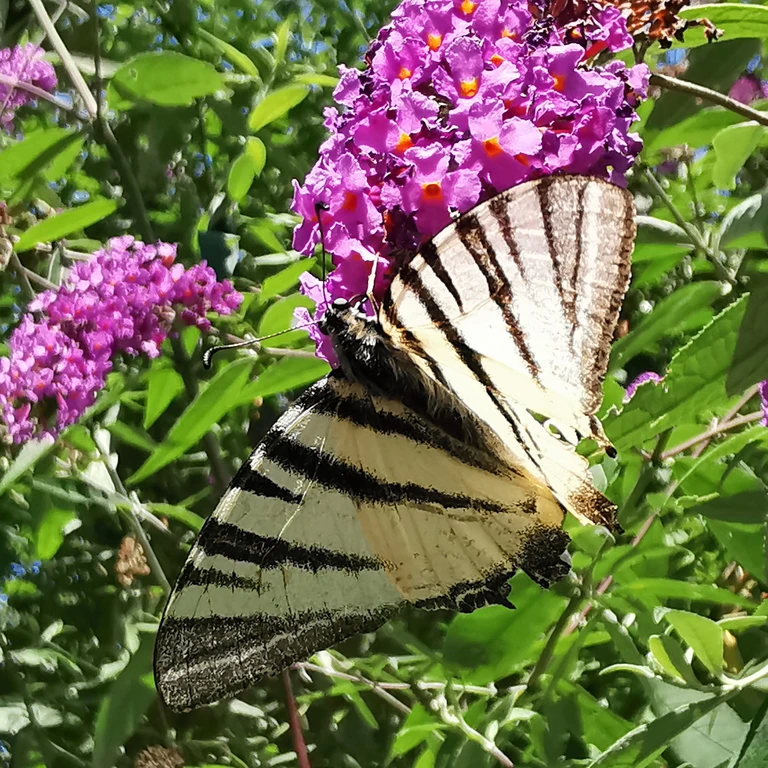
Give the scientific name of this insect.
Iphiclides podalirius
